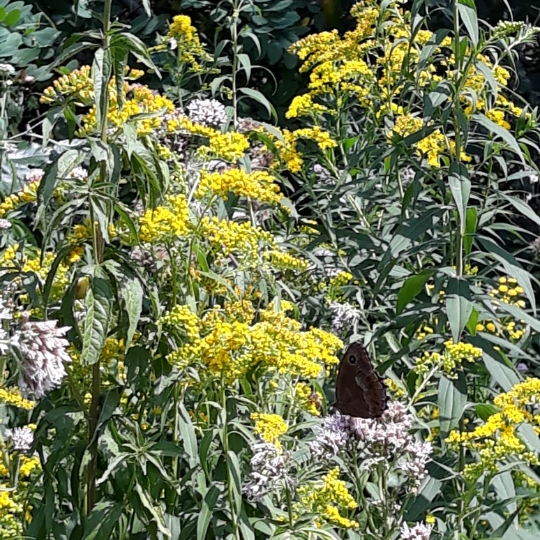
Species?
Minois dryas
